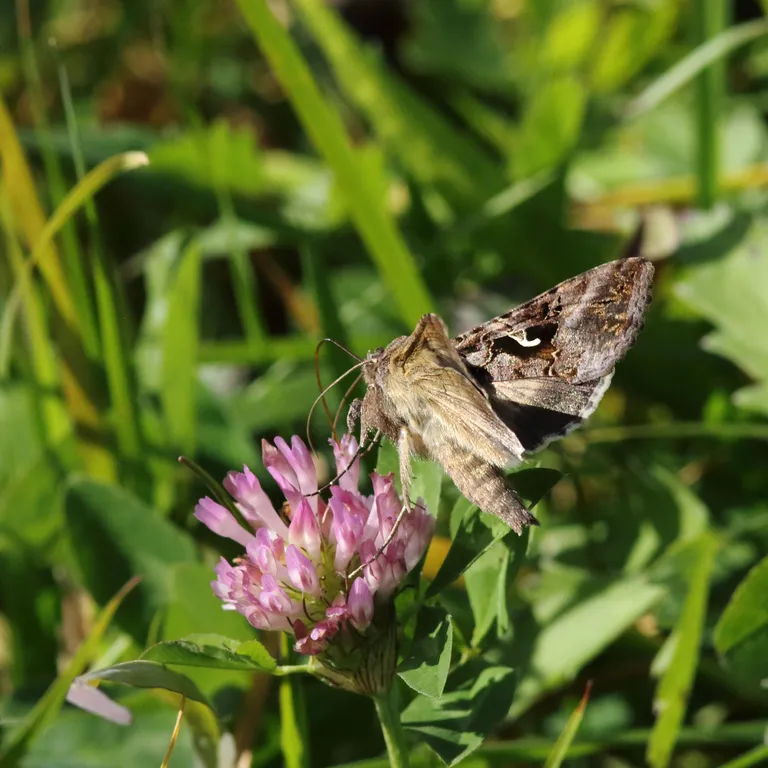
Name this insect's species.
Autographa gamma
